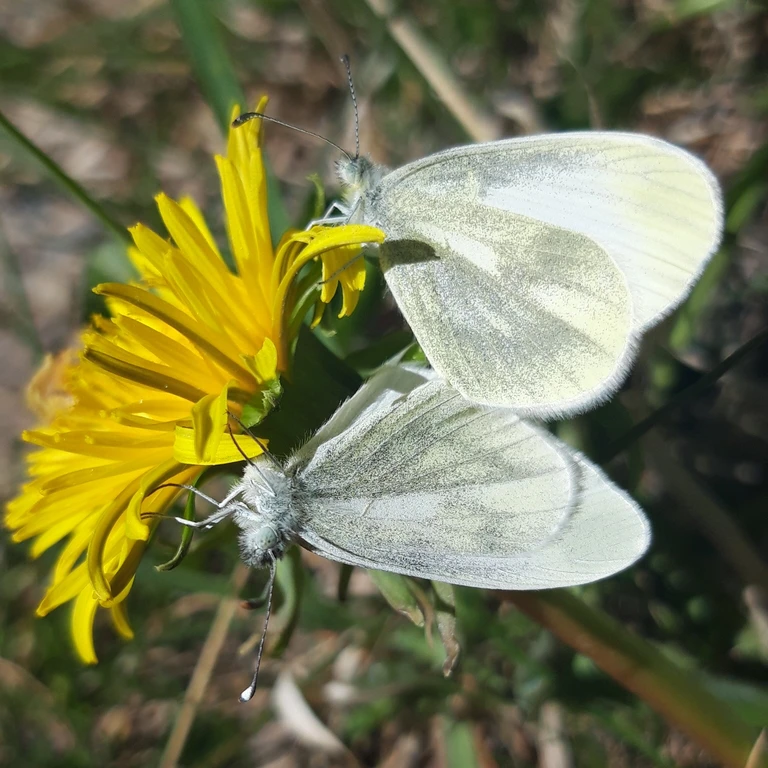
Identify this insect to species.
Leptidea sinapis/juvernica
